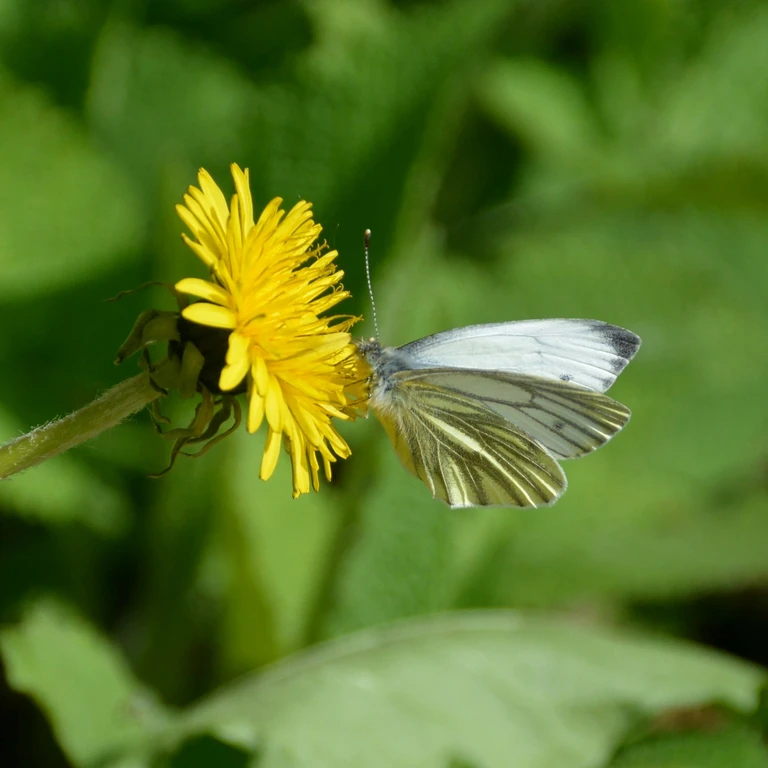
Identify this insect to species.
Pieris napi
